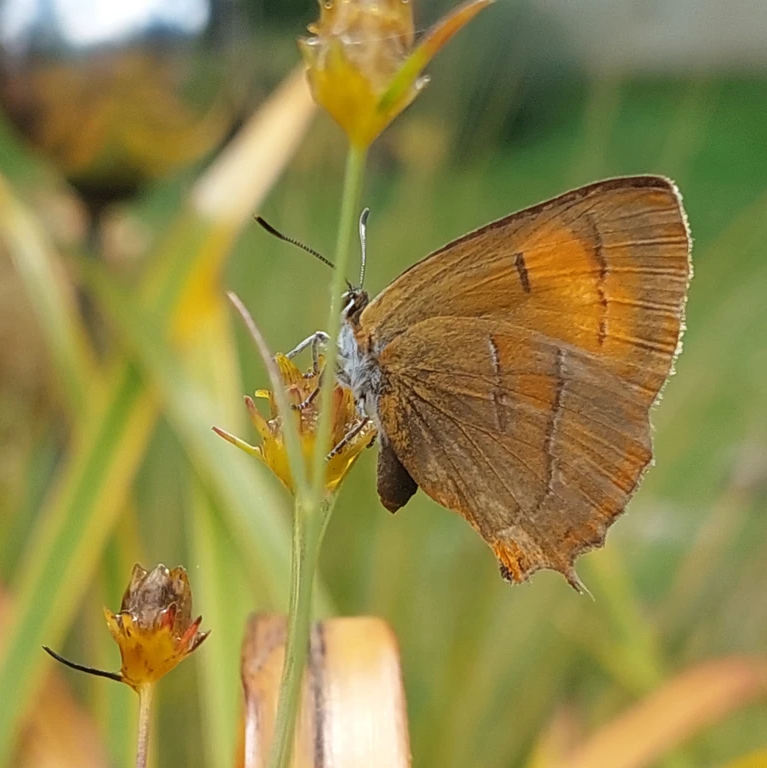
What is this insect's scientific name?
Thecla betulae
